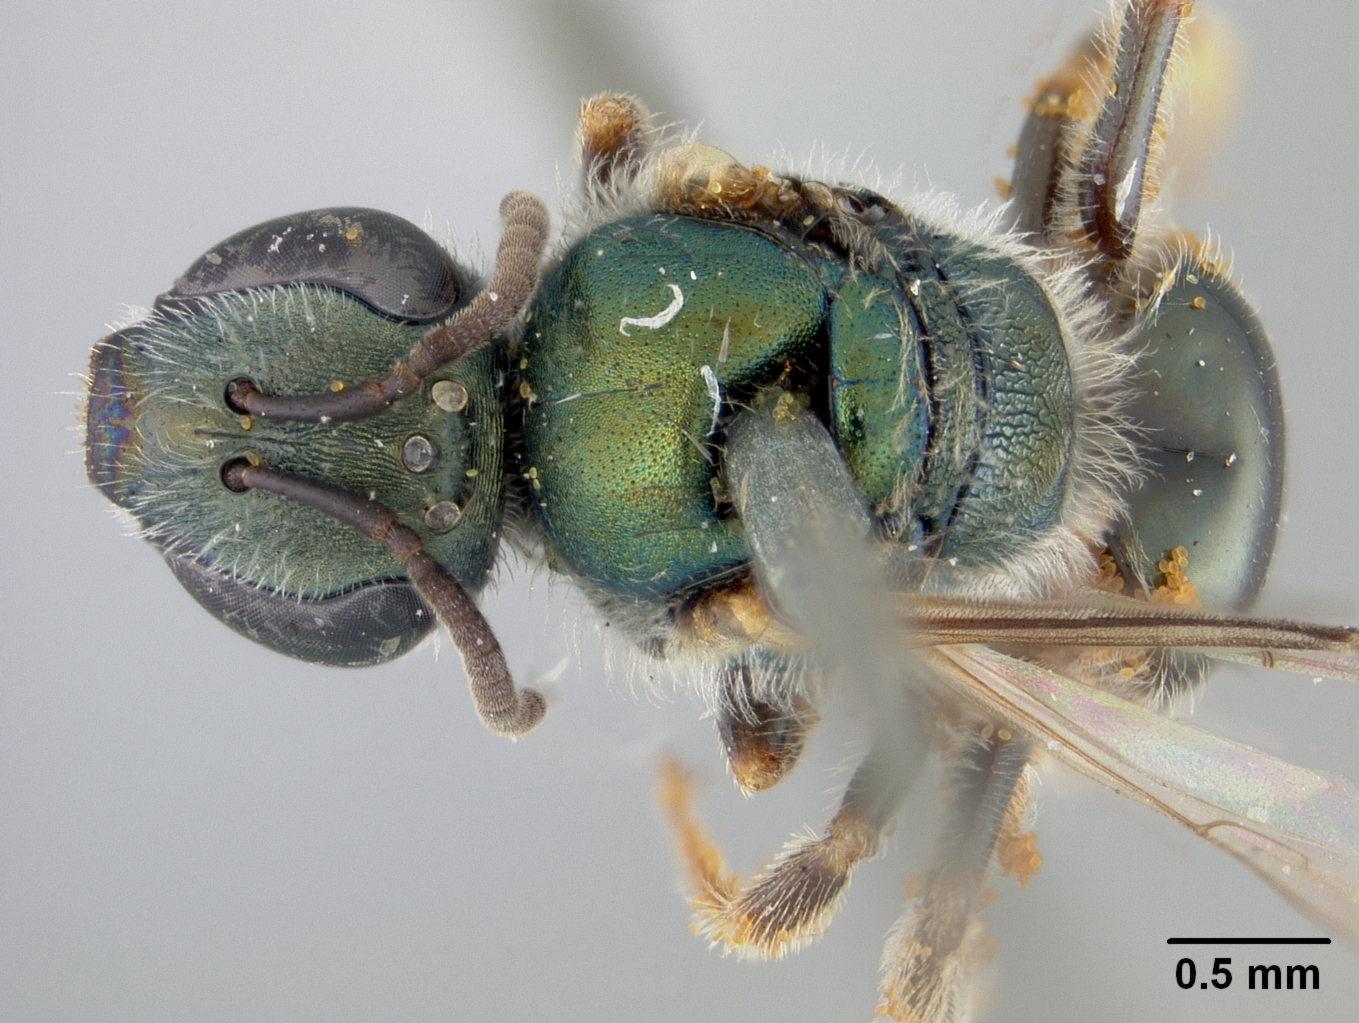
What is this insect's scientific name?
Halictus crotalariae
